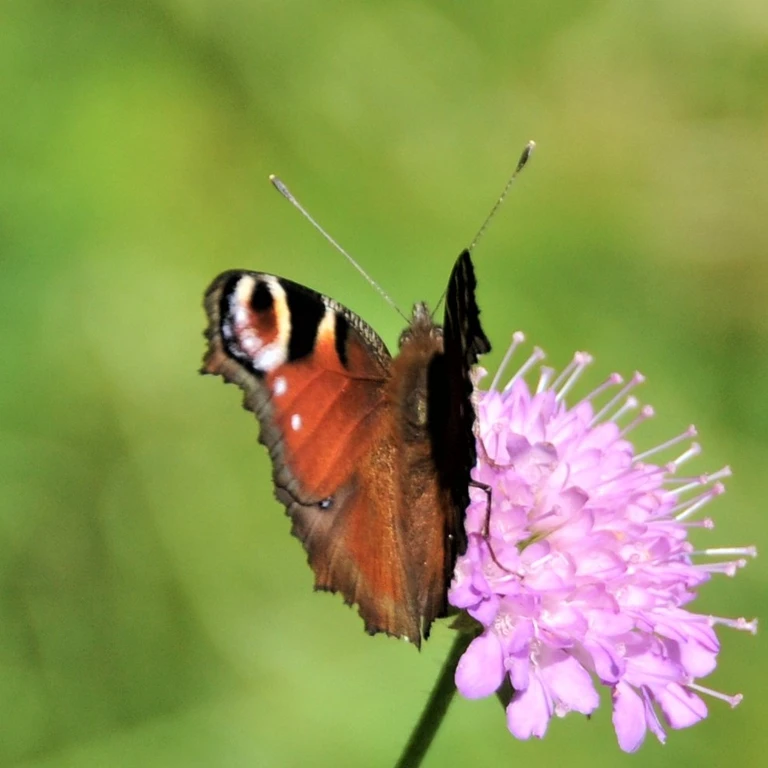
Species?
Aglais io
